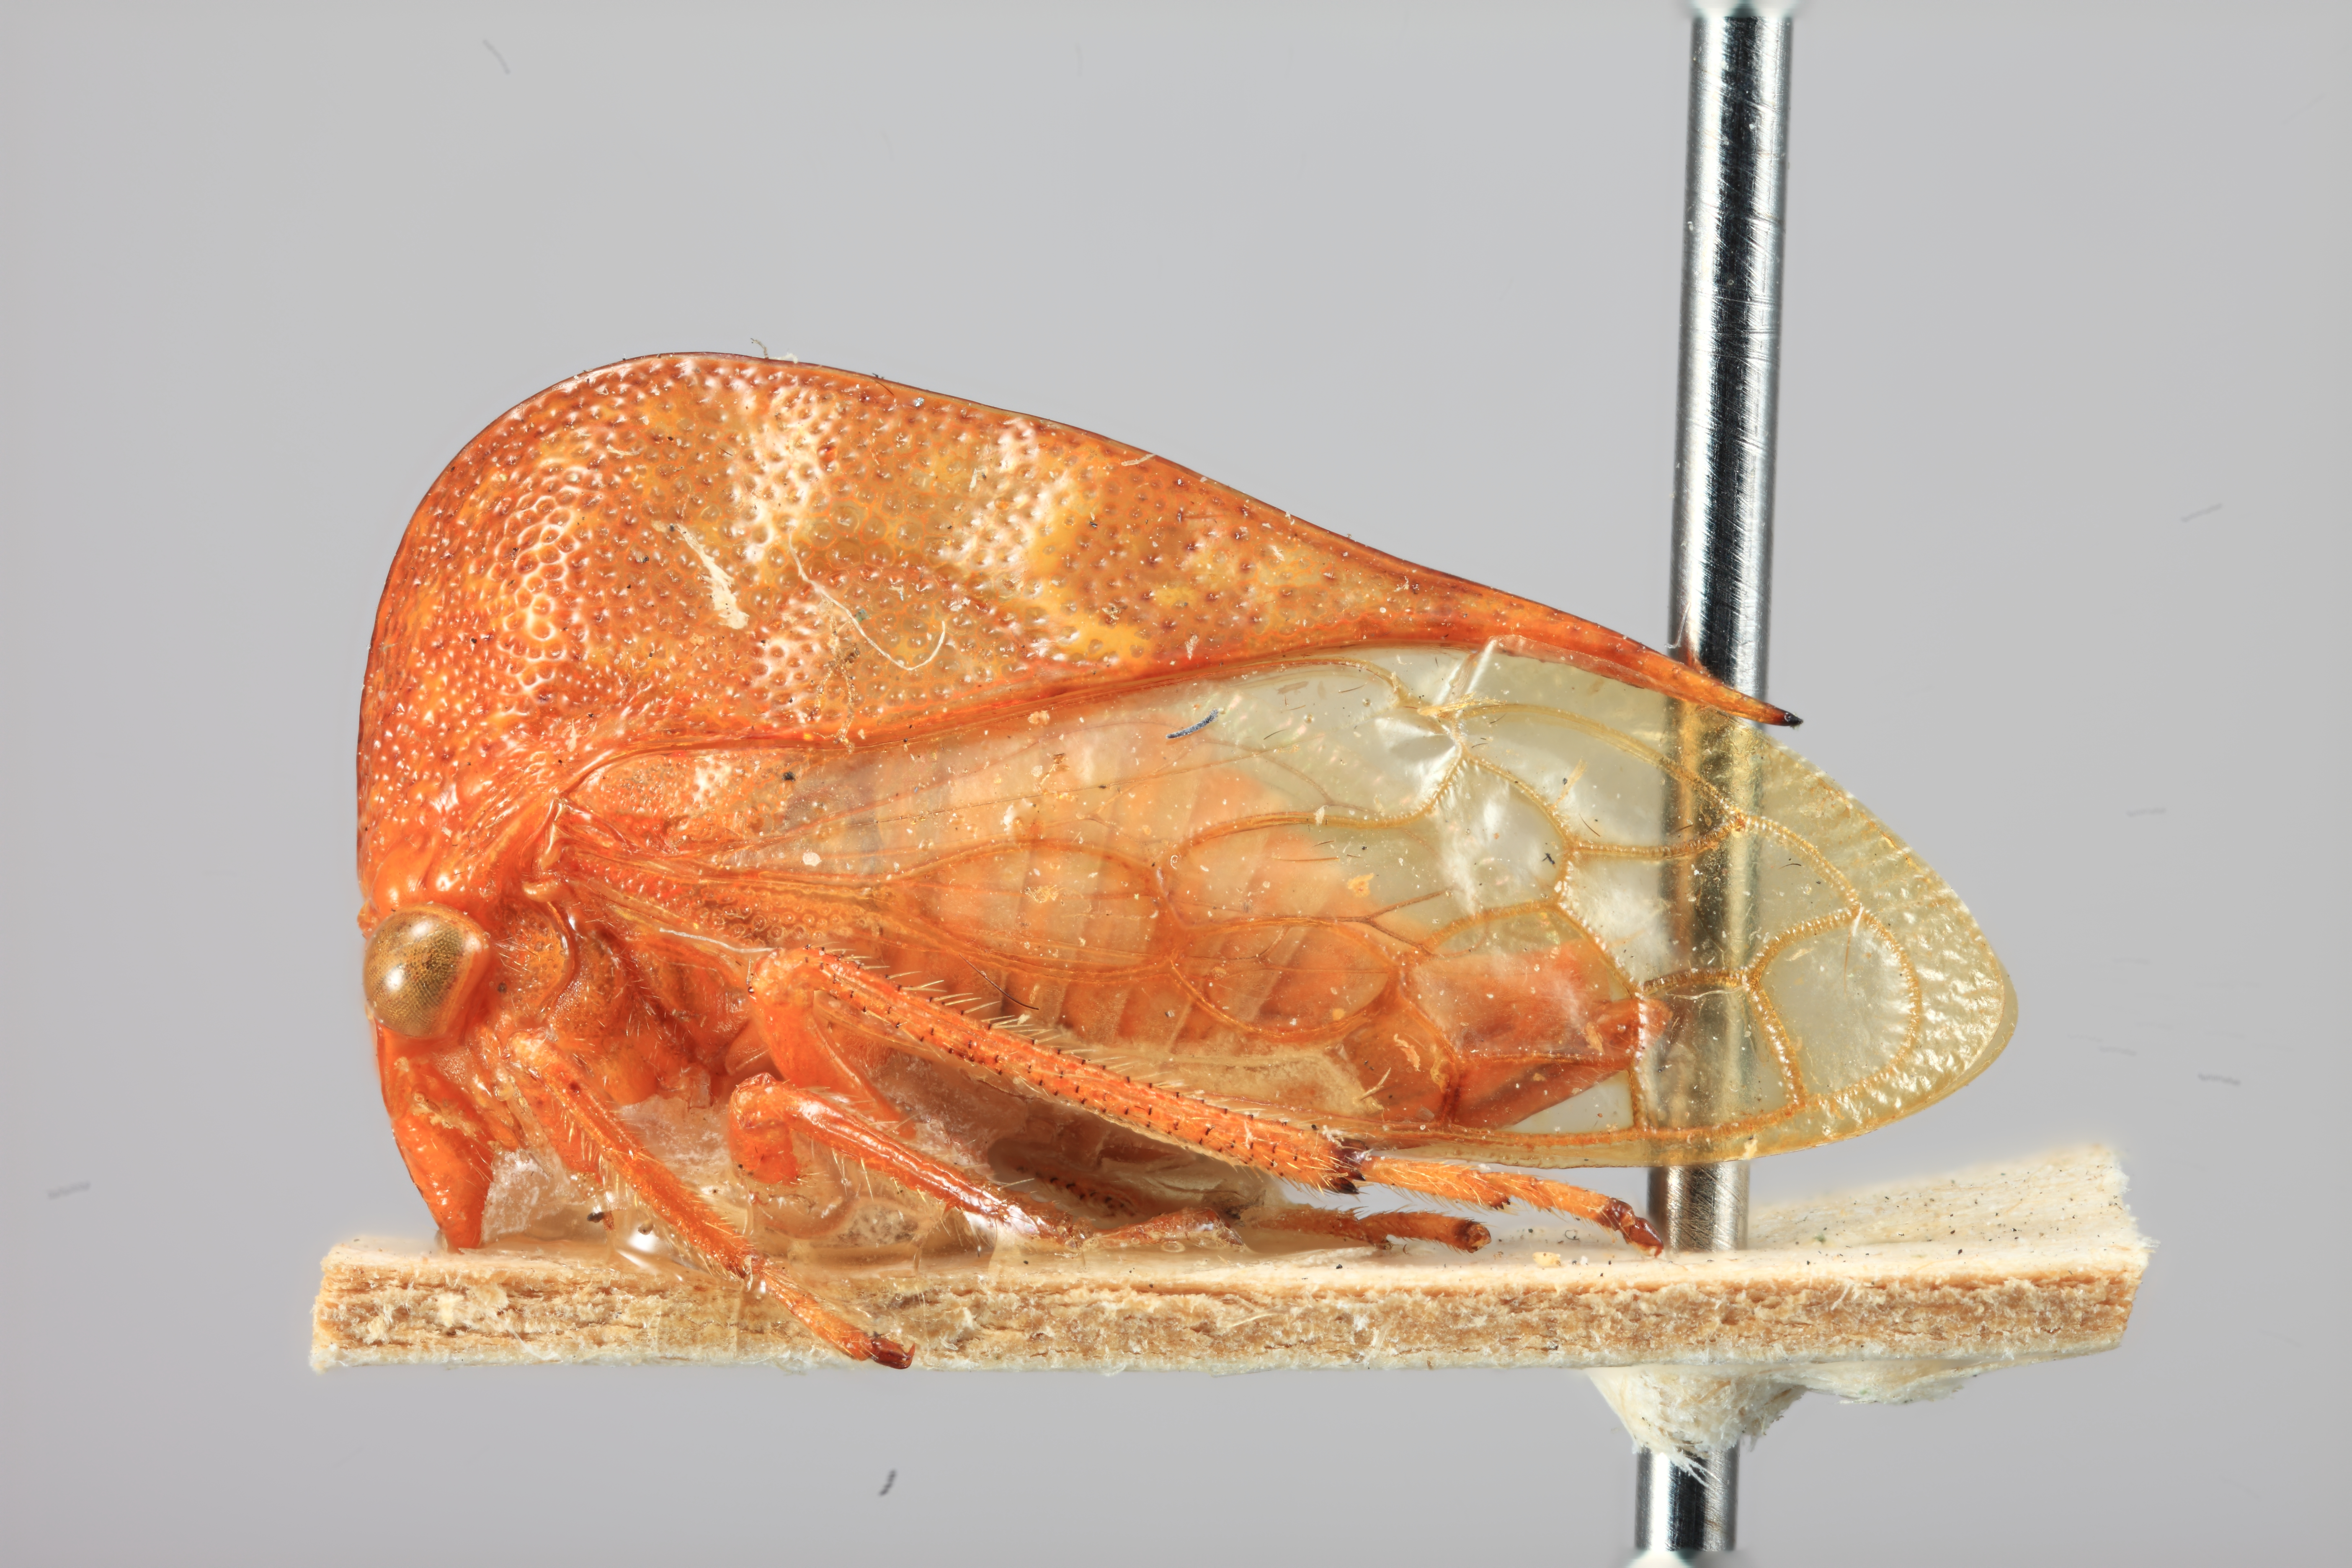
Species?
Stictocephala elevata
